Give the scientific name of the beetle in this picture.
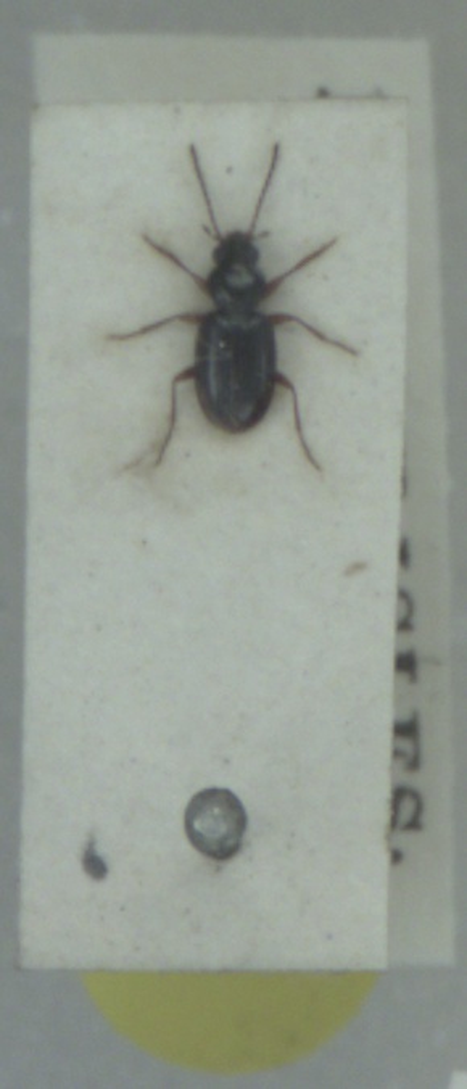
Bembidion clarkei
